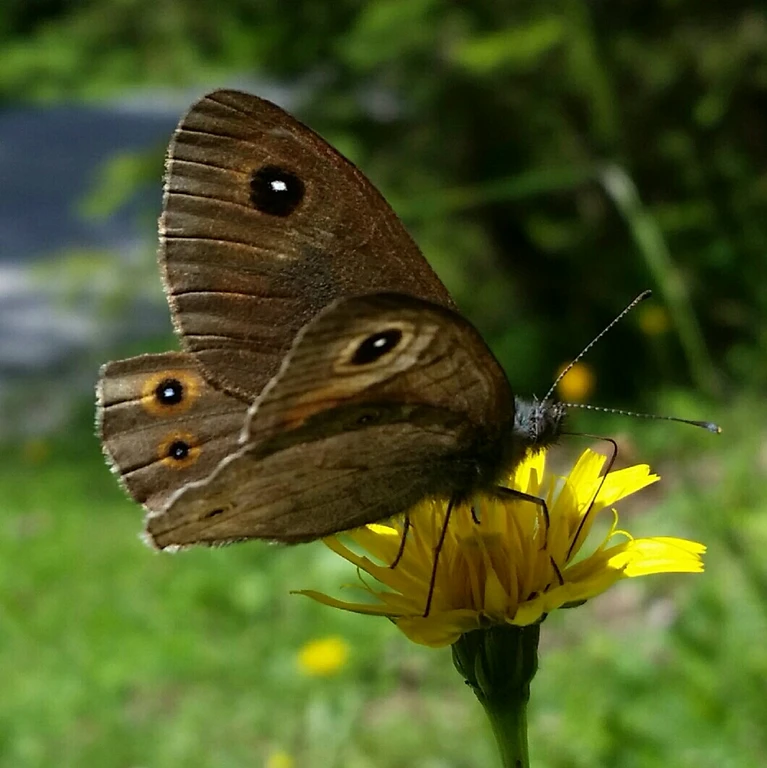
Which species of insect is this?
Lasiommata maera (also Pararge maera)
